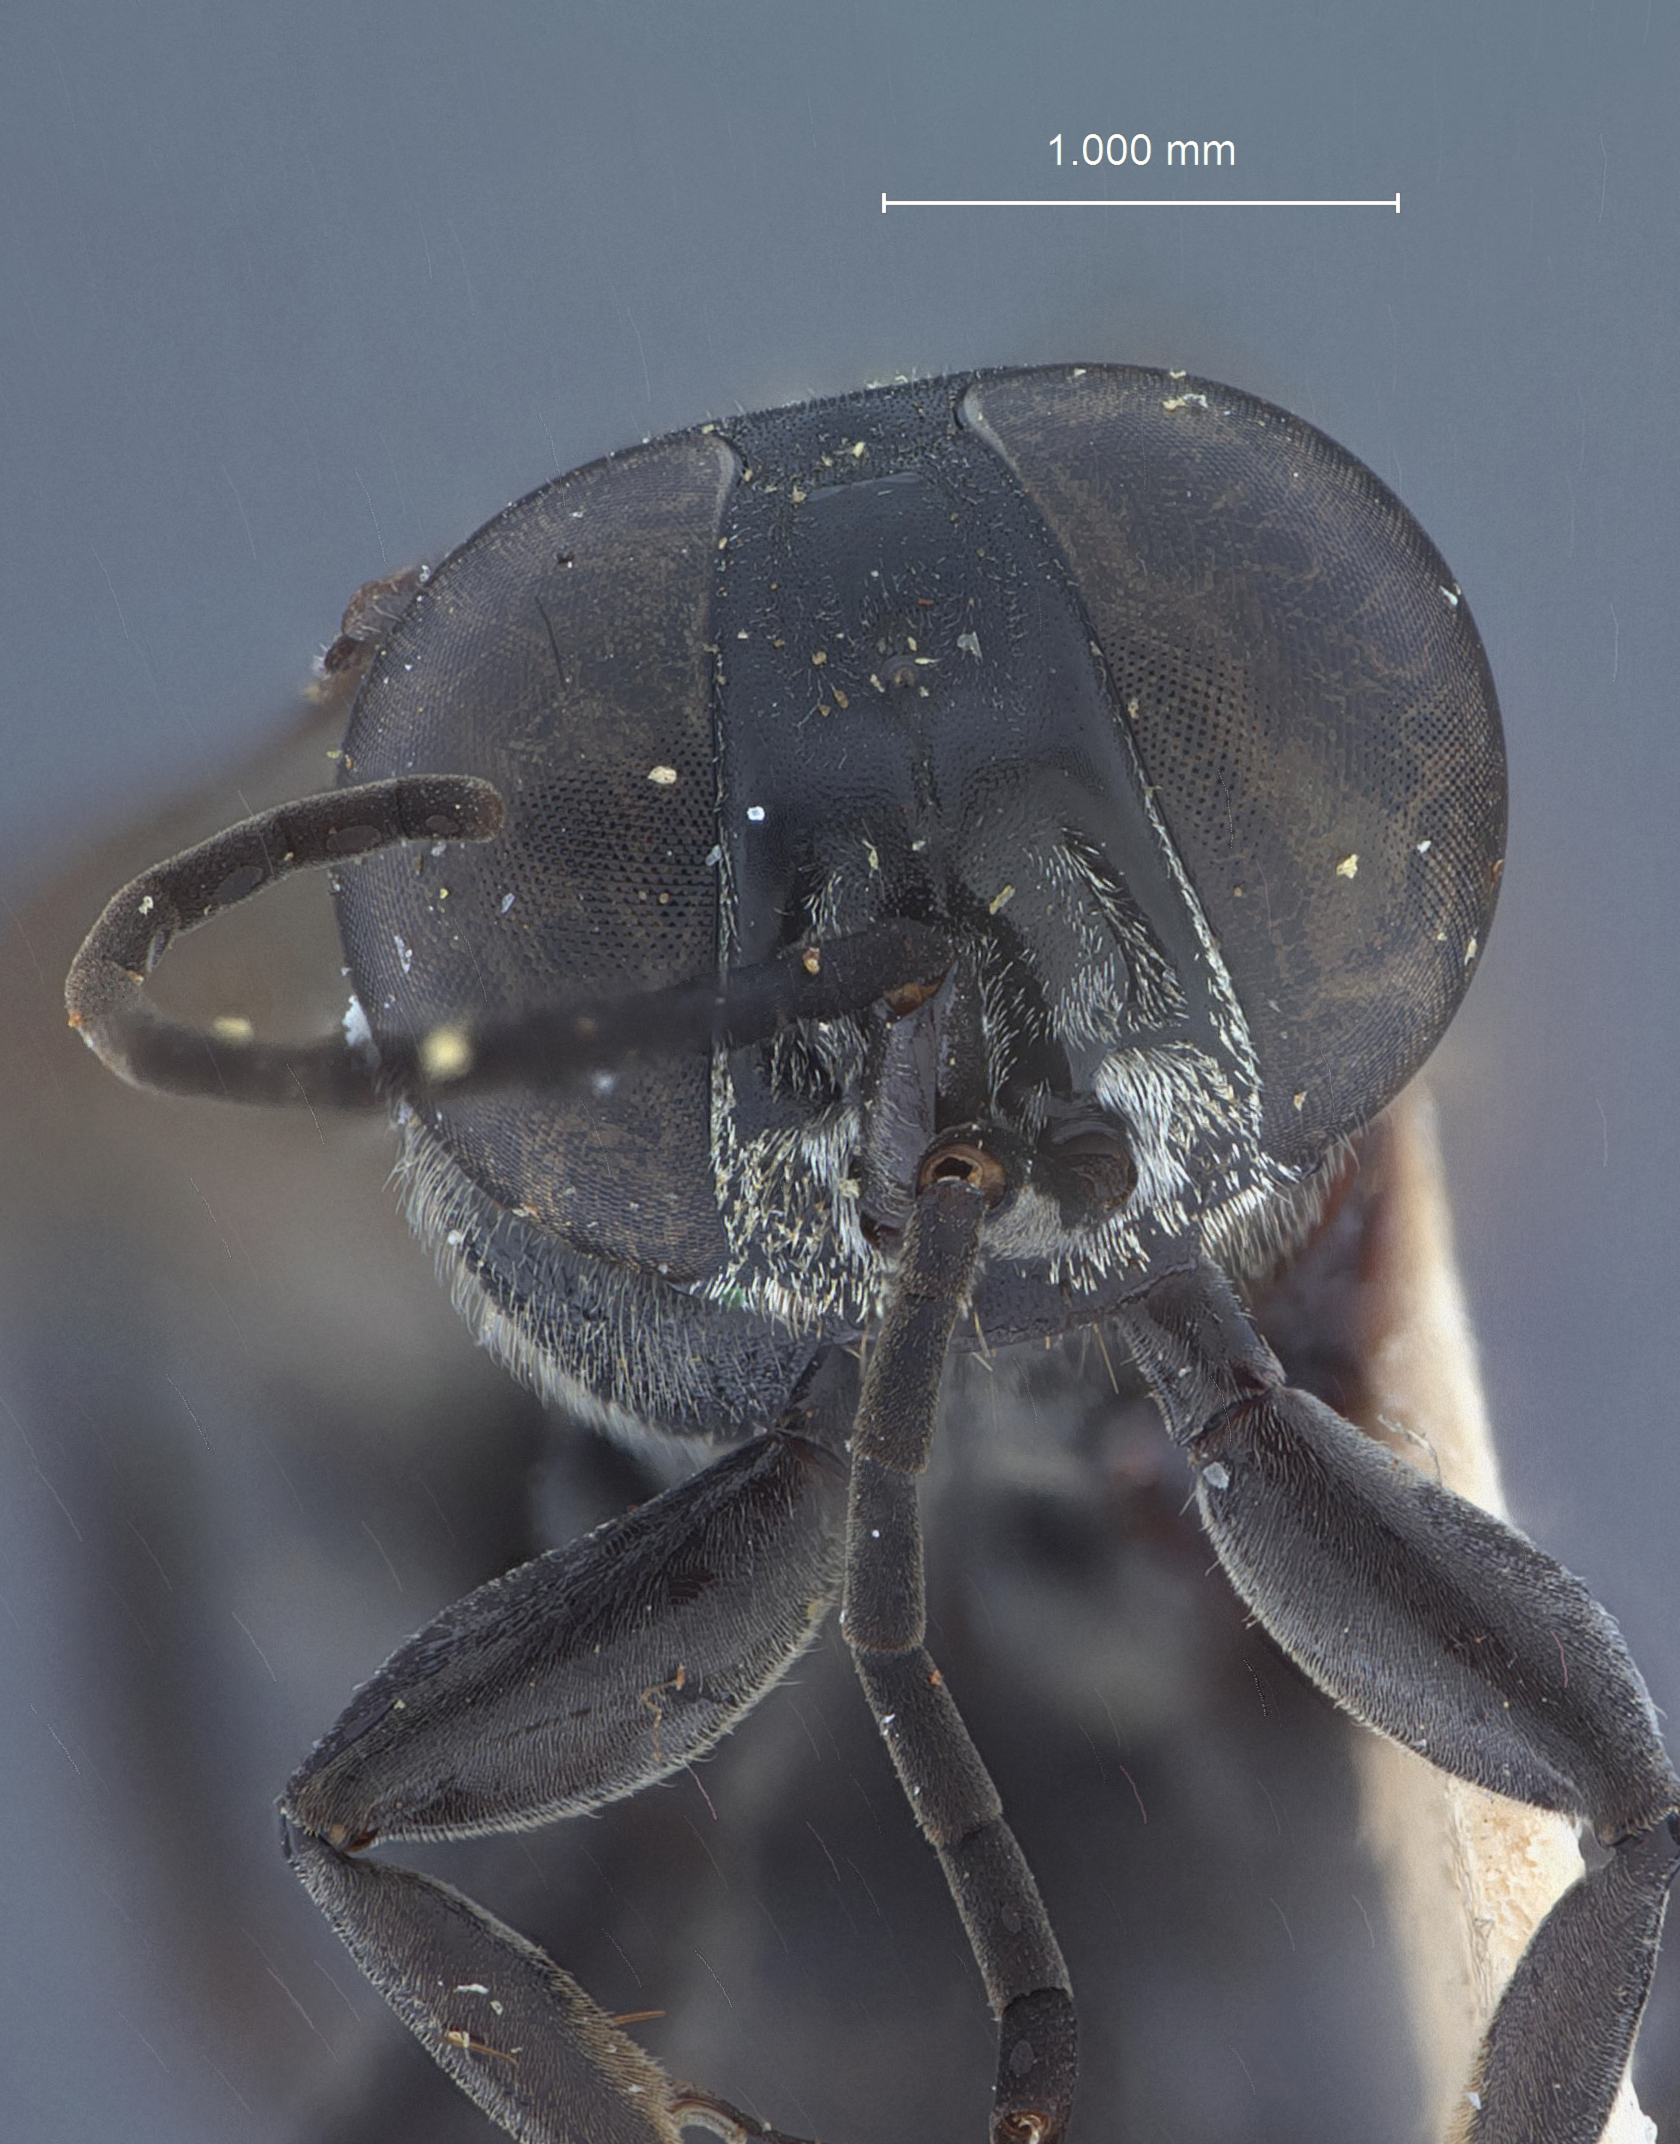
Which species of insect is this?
Notogonidea williamsi
